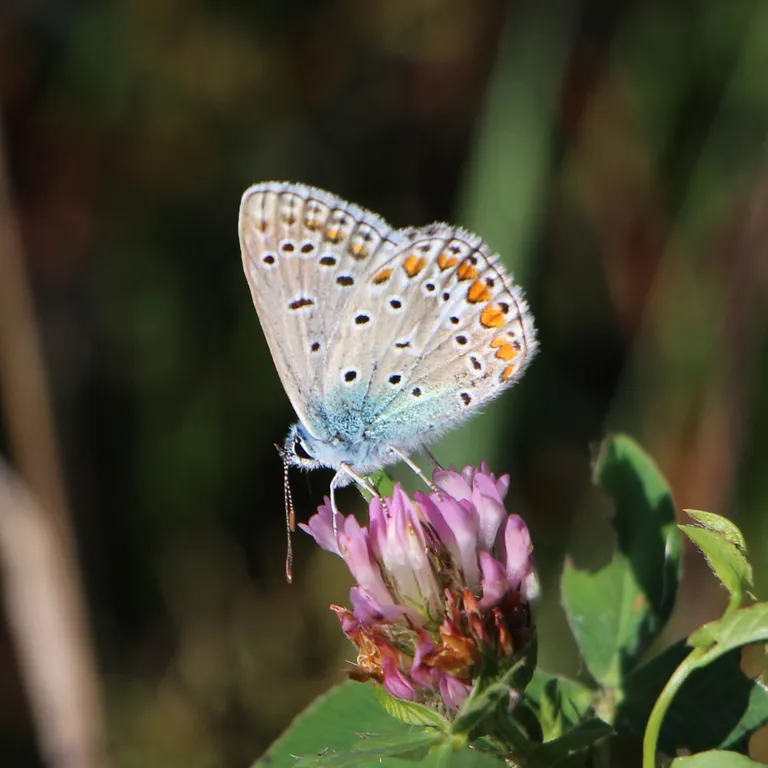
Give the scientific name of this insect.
Polyommatus icarus
